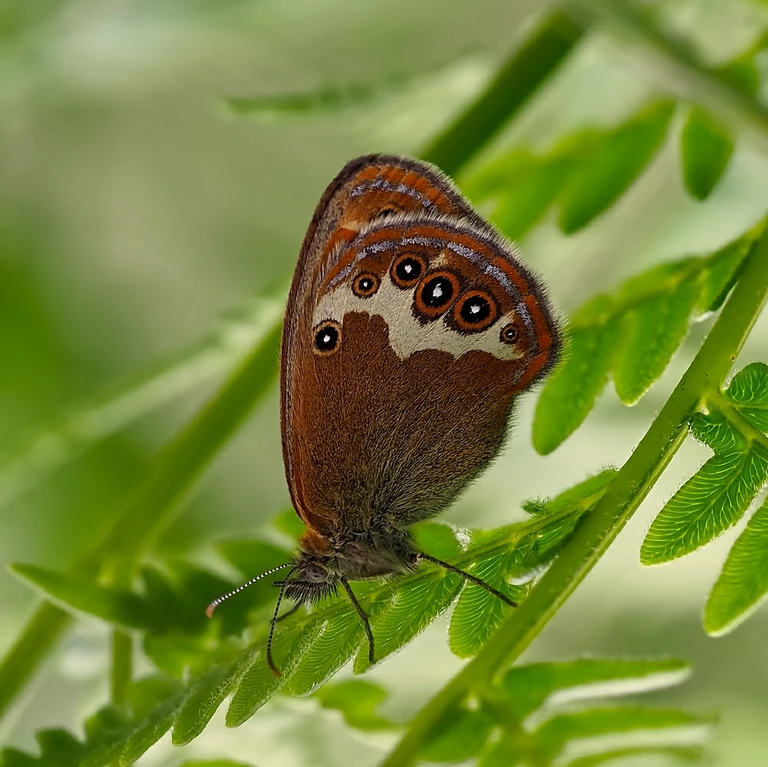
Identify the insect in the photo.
Coenonympha arcania
